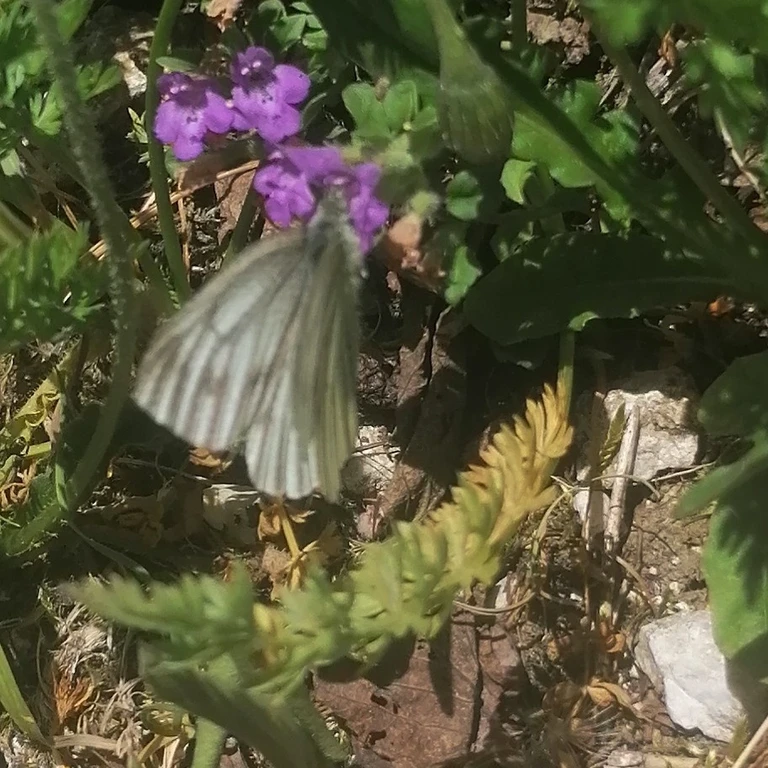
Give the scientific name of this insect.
Pieris bryoniae
